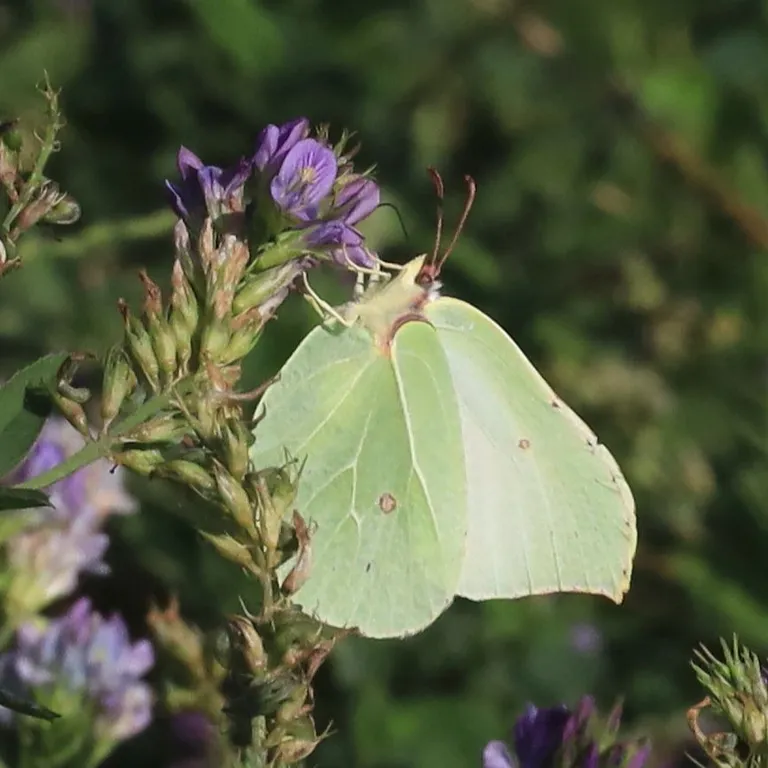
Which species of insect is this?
Gonepteryx rhamni
